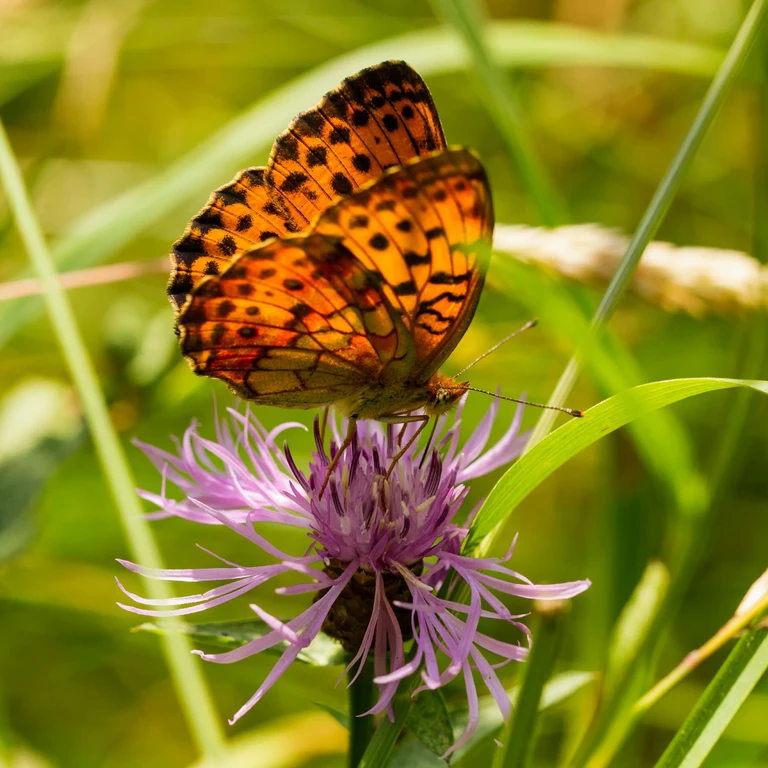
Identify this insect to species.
Brenthis daphne
